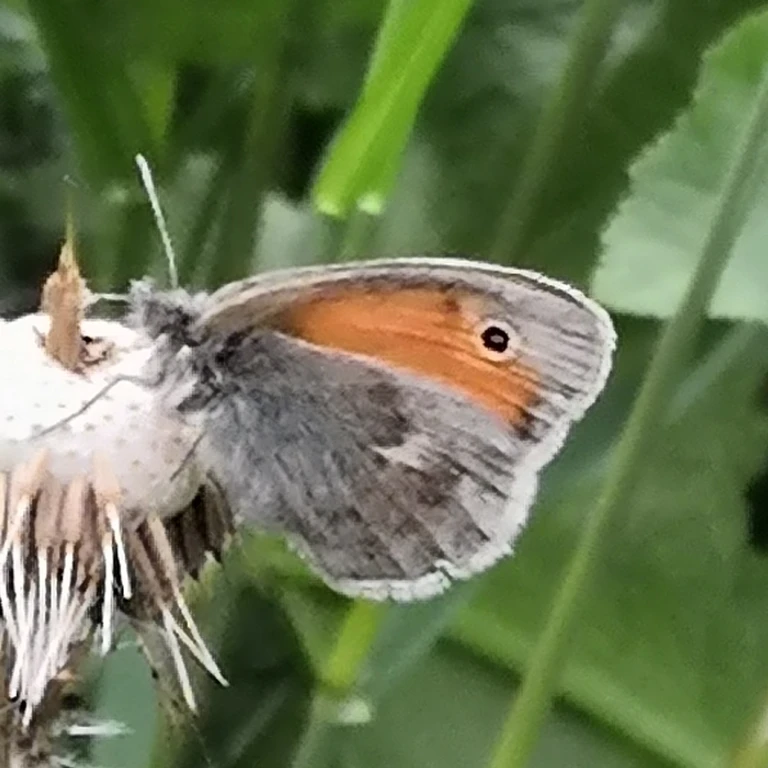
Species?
Coenonympha pamphilus
